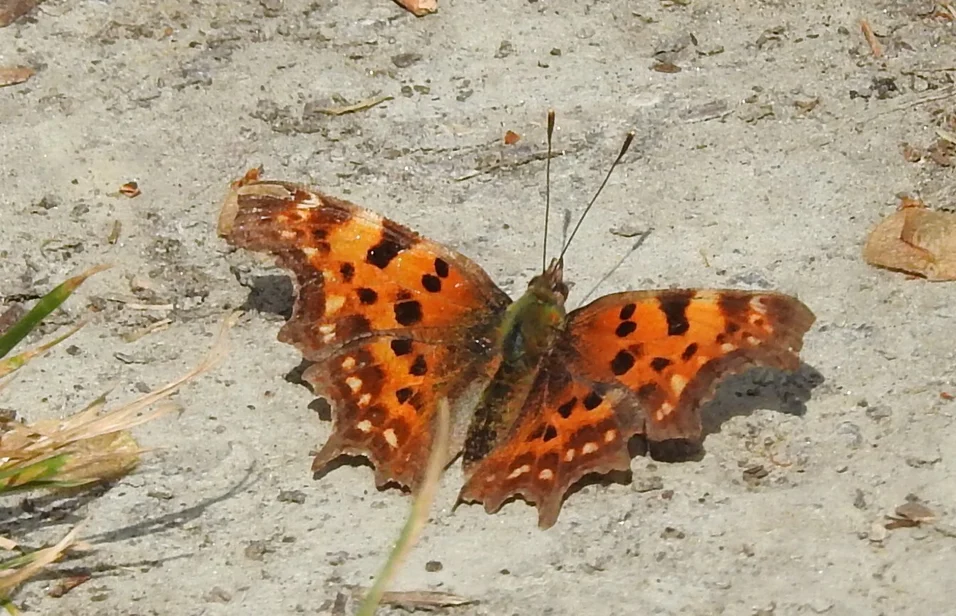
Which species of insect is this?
Polygonia c-album
